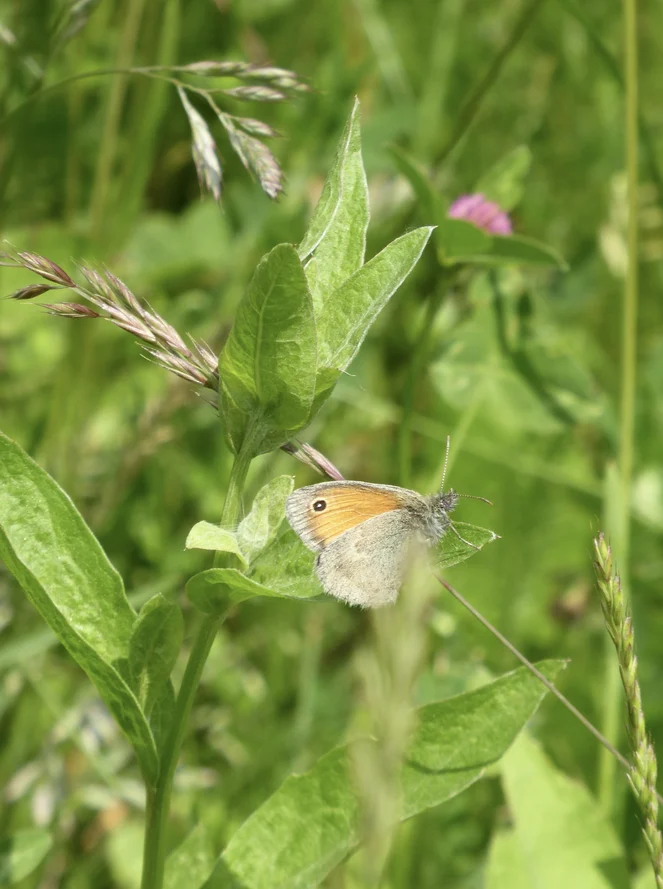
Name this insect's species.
Coenonympha pamphilus
